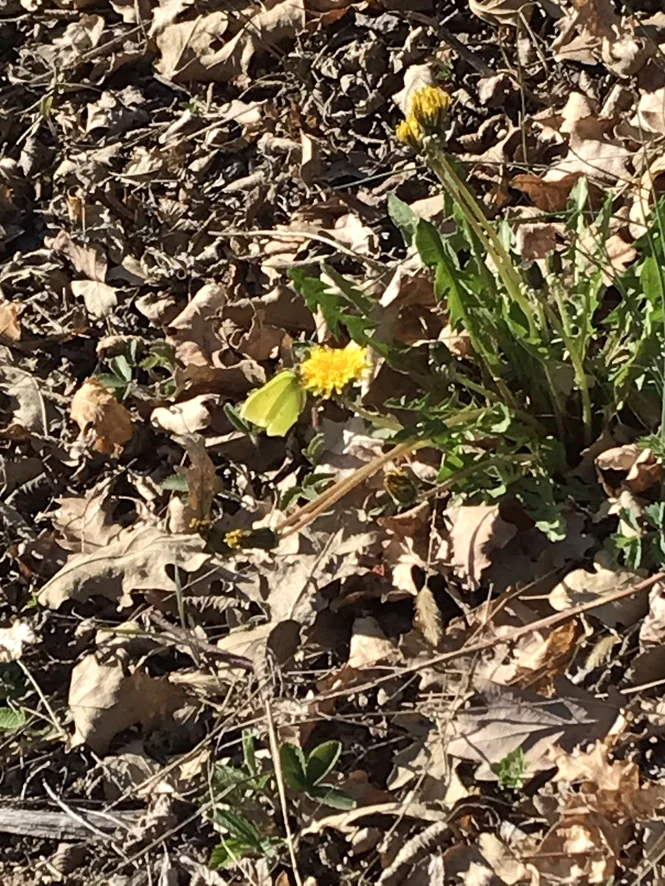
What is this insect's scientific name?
Gonepteryx rhamni
